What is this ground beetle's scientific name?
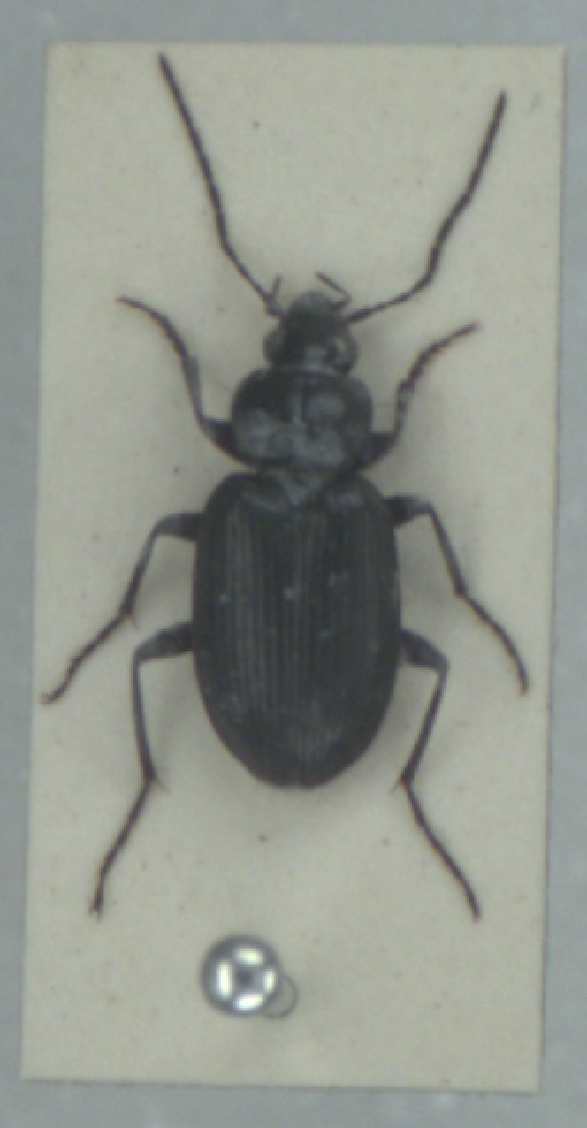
Agonum emarginatum
